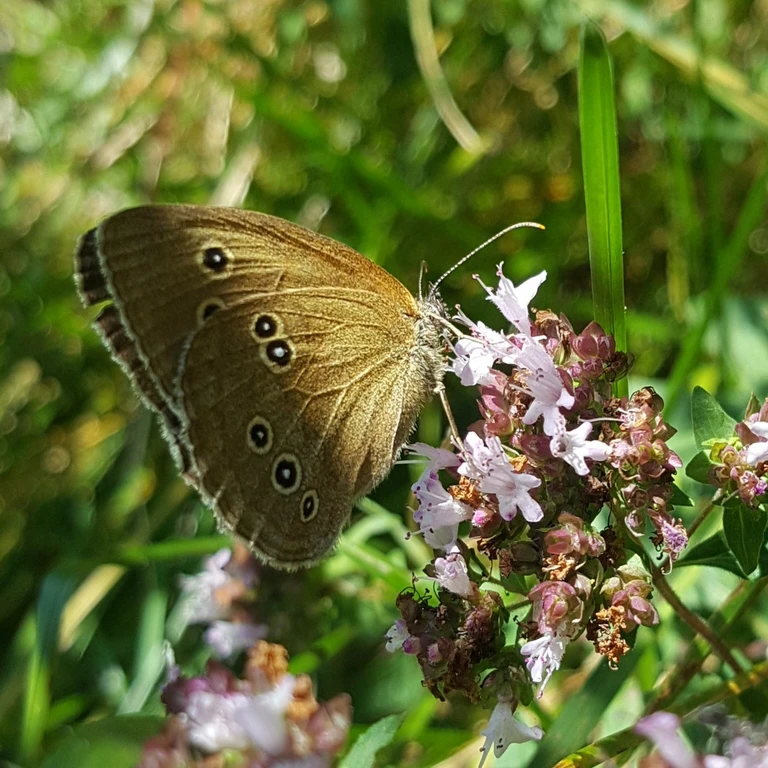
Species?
Aphantopus hyperantus
